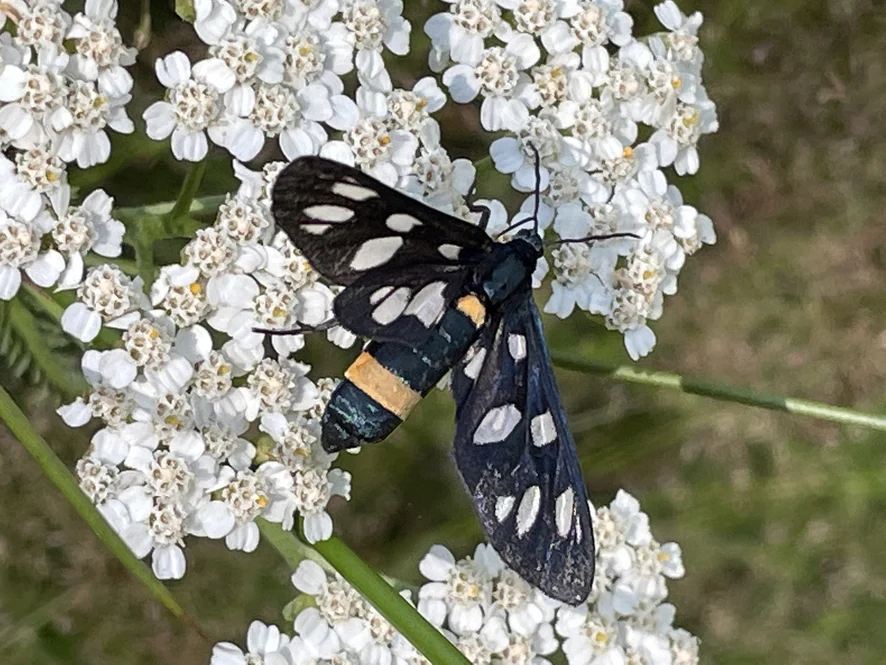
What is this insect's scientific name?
Amata phegea
